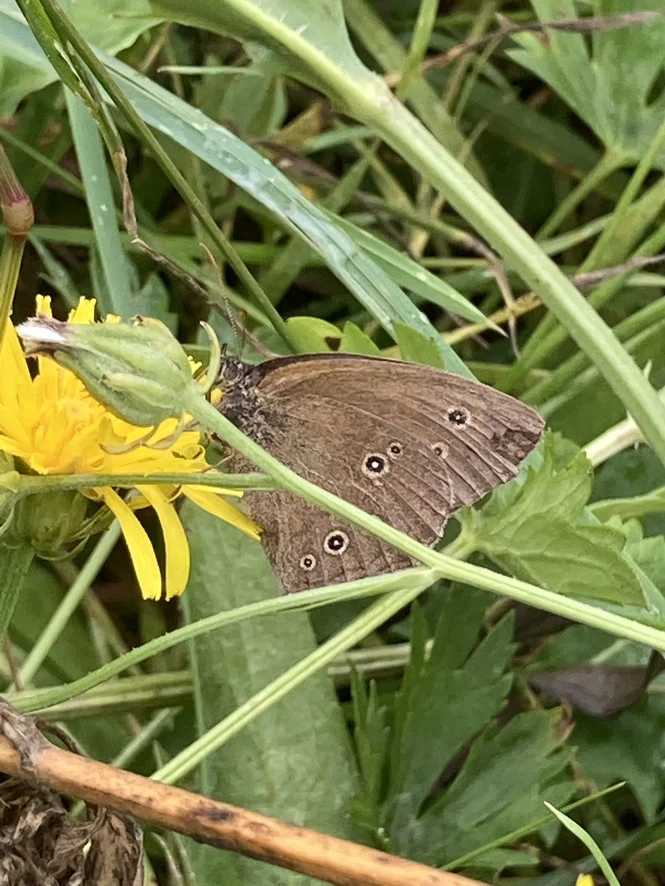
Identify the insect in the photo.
Aphantopus hyperantus
